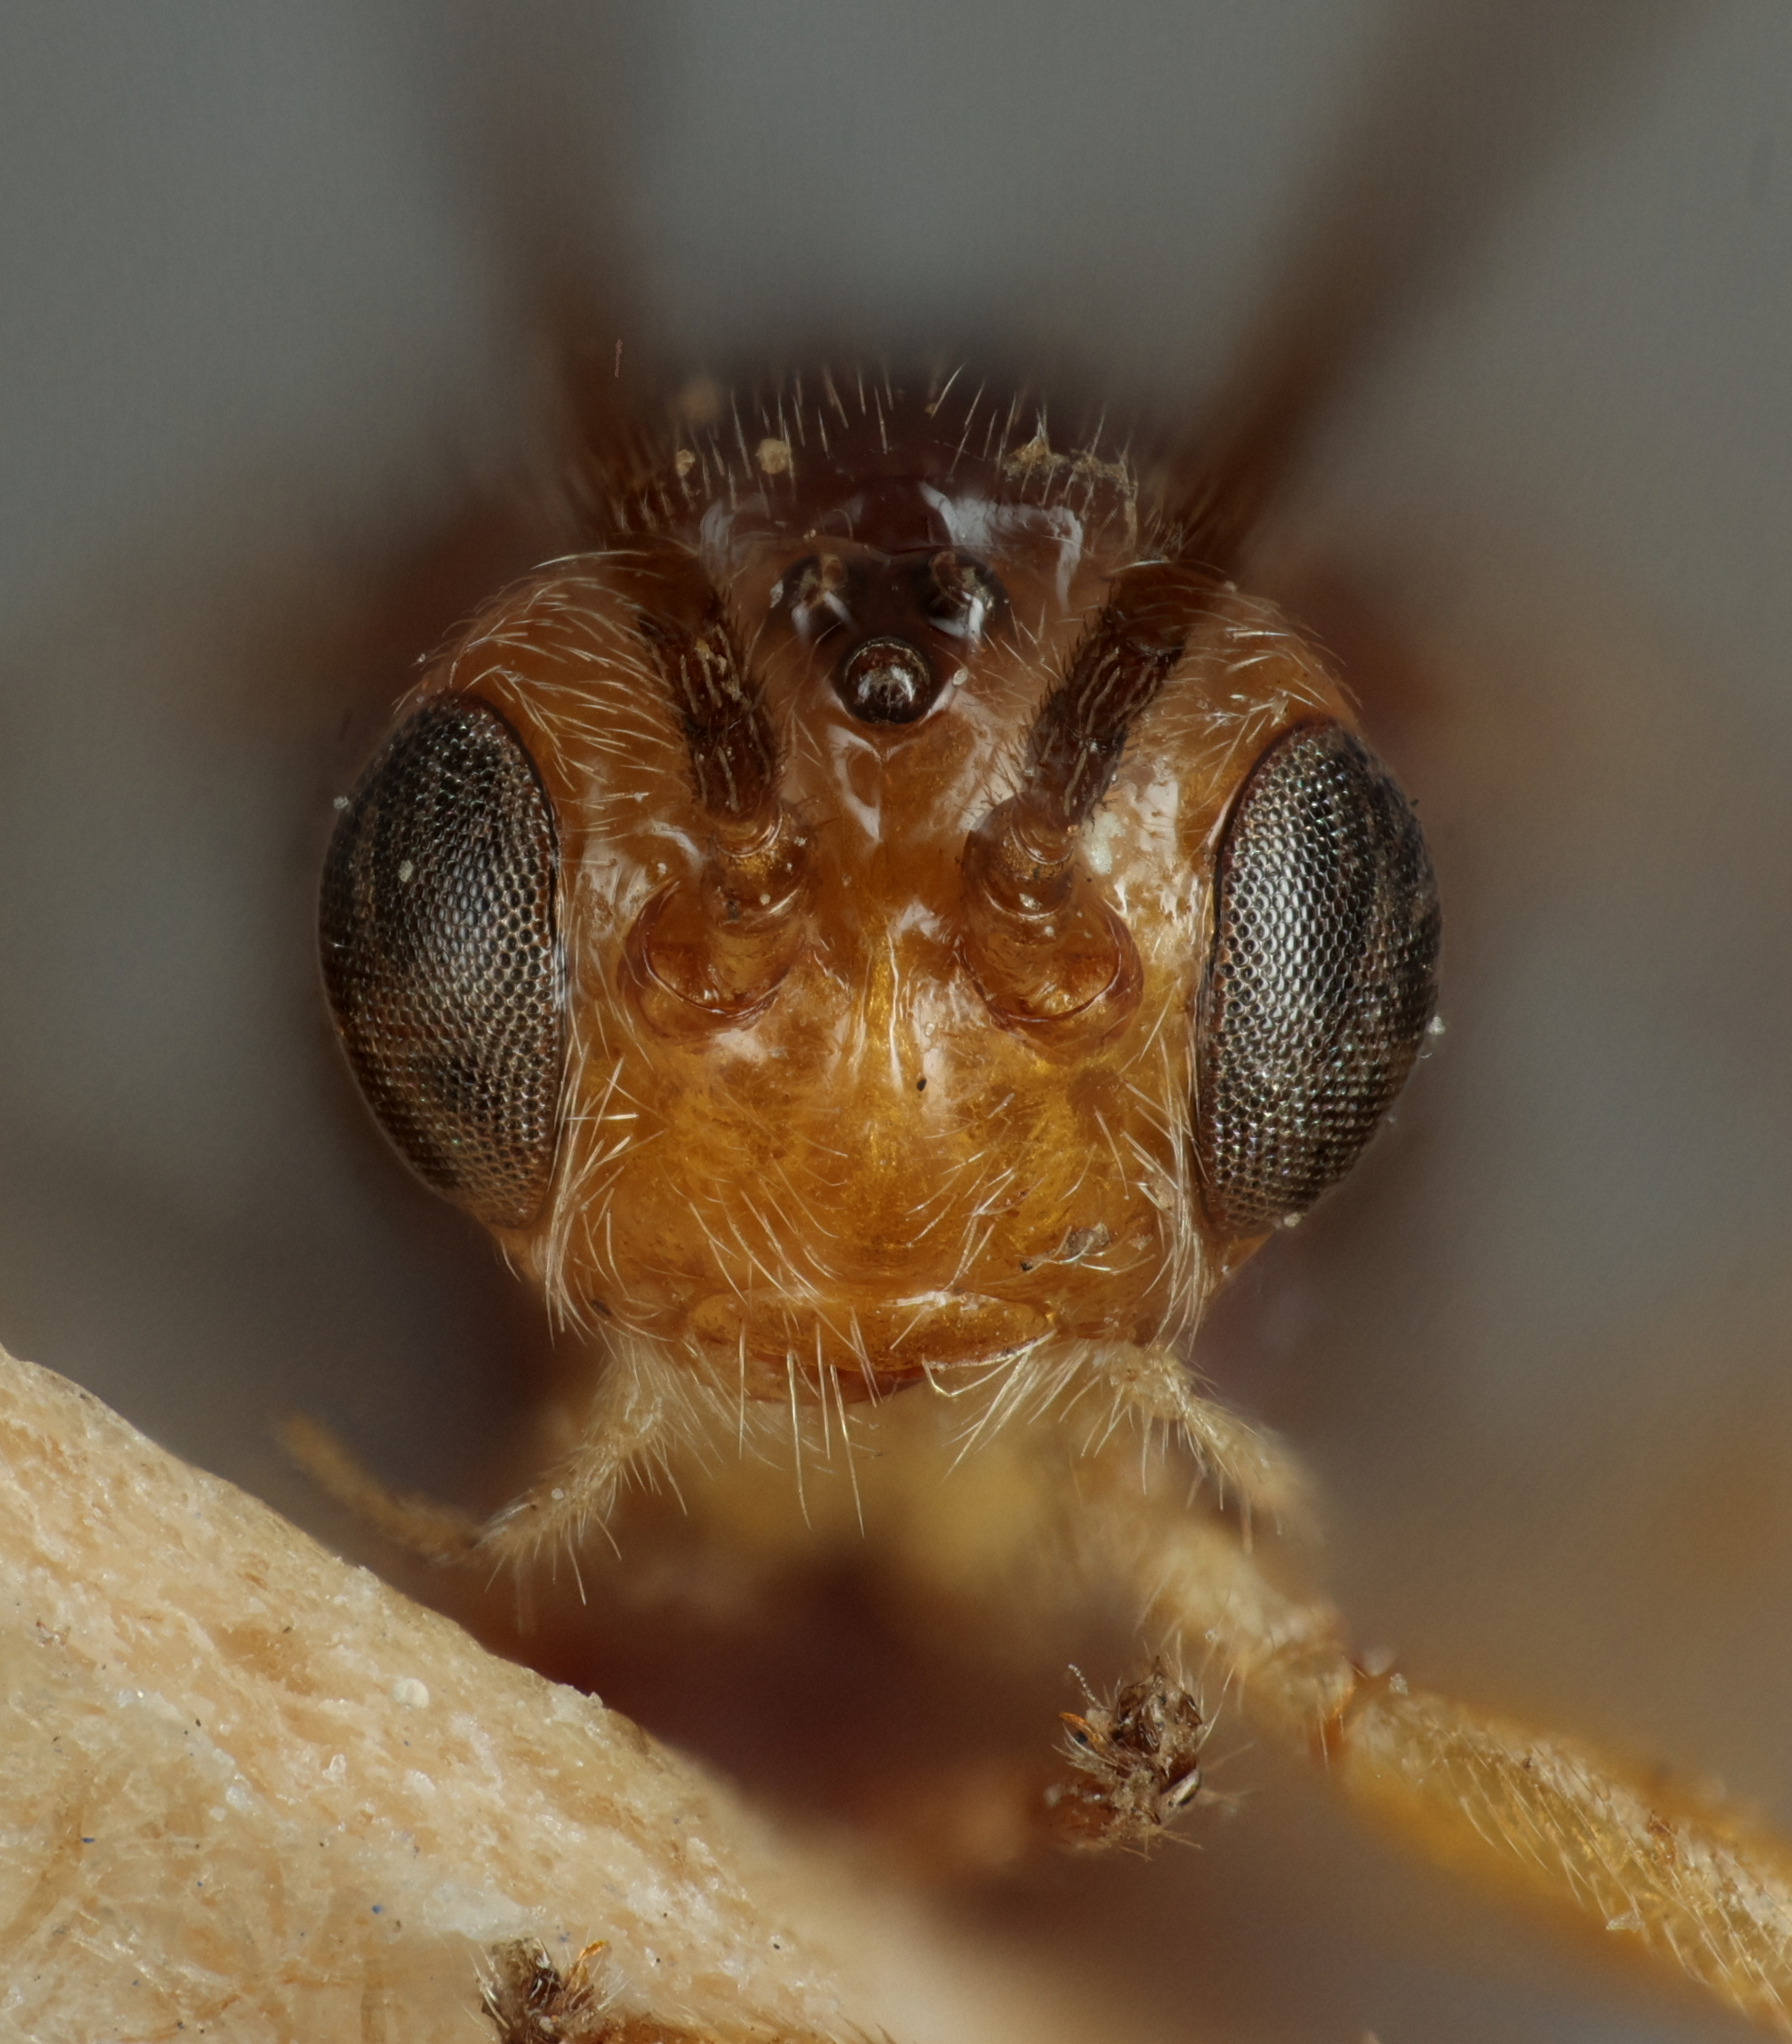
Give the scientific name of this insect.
Opius manii
